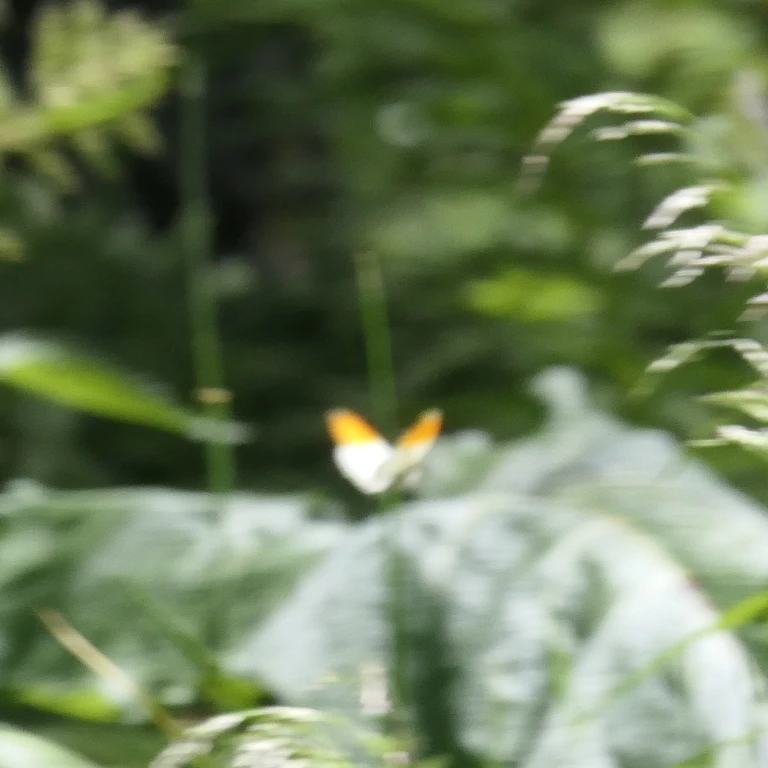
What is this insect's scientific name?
Anthocharis cardamines
